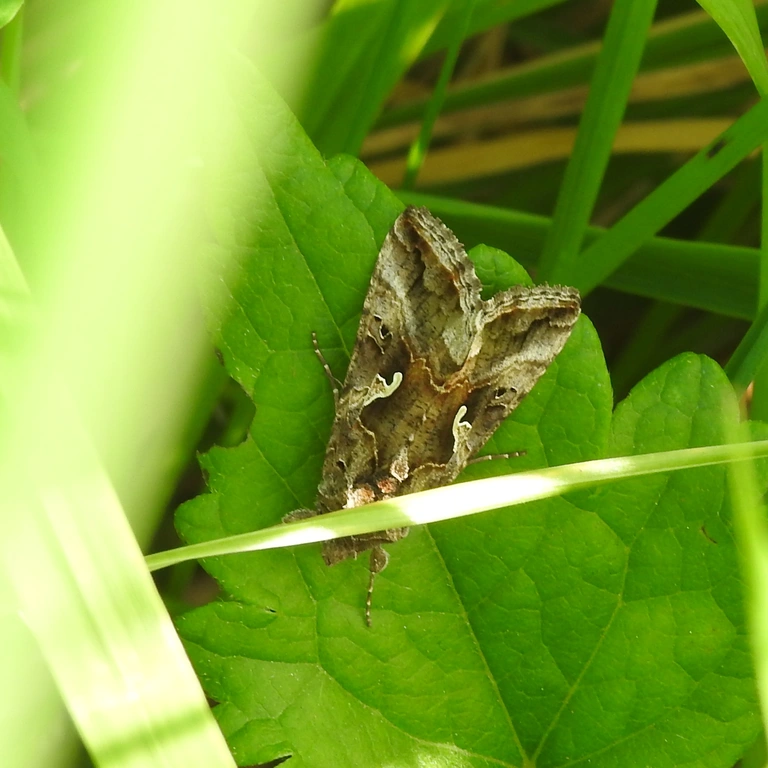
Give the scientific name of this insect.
Autographa gamma
